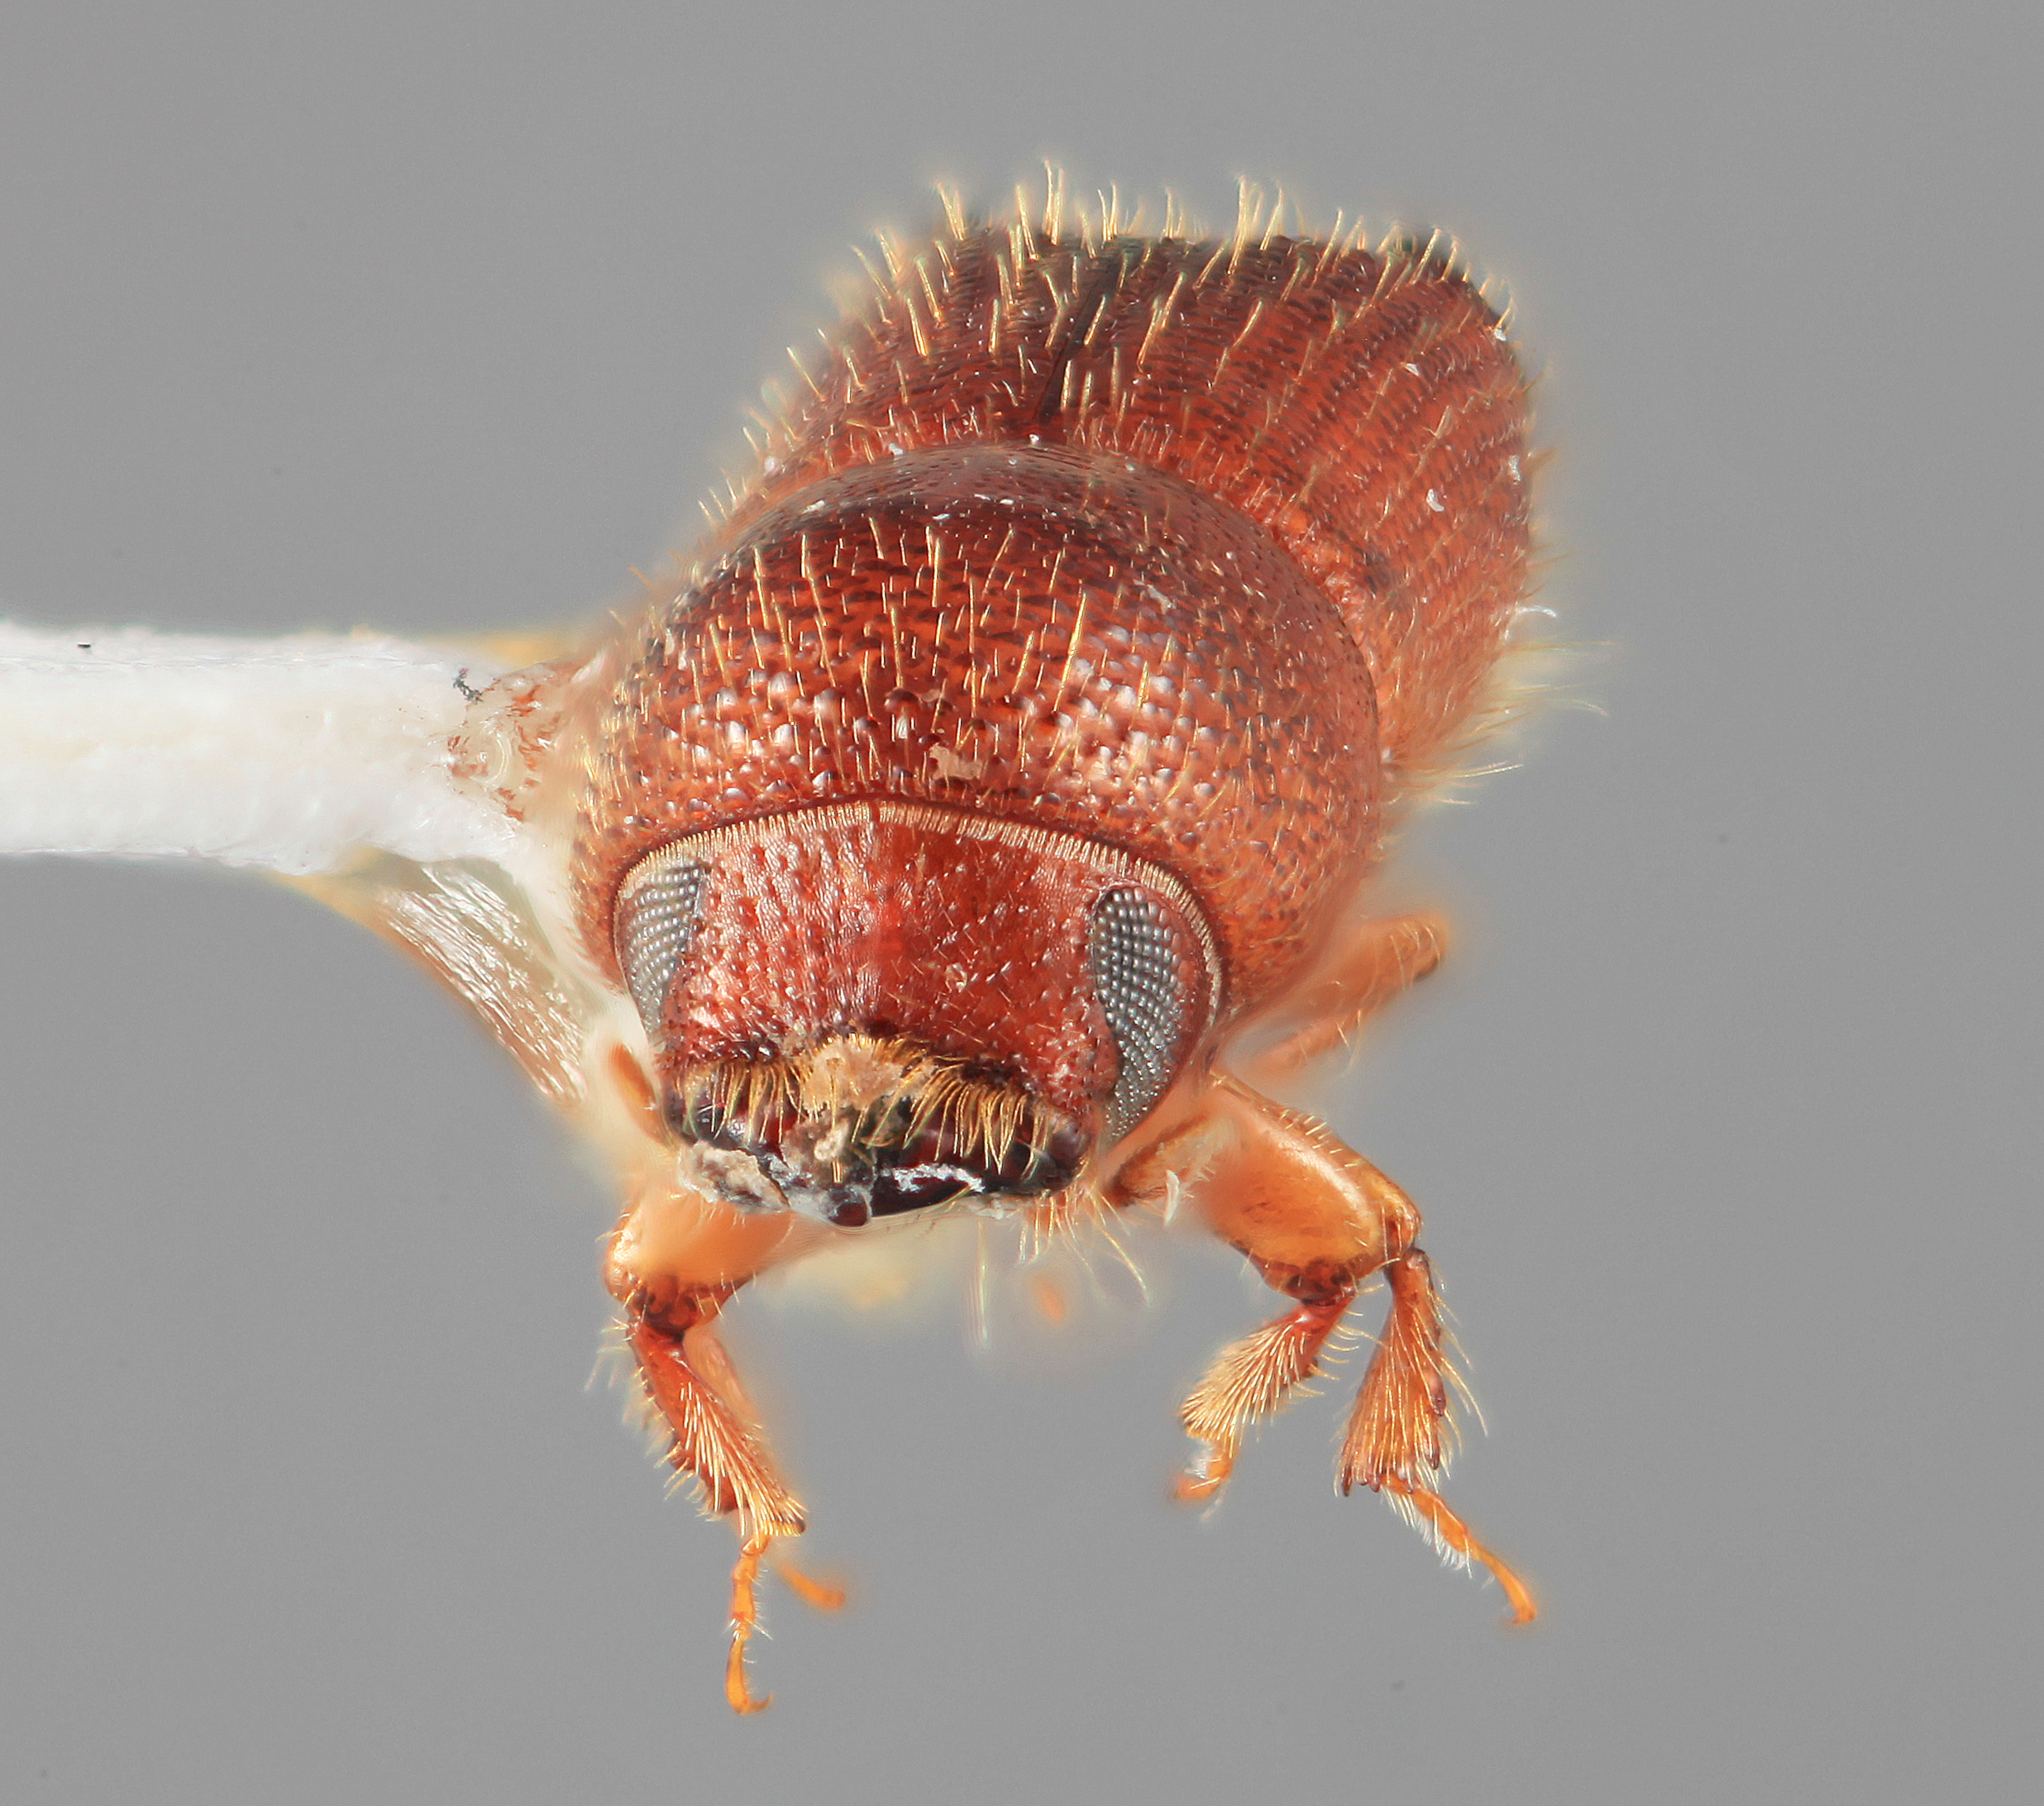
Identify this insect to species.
Mimips bidens
